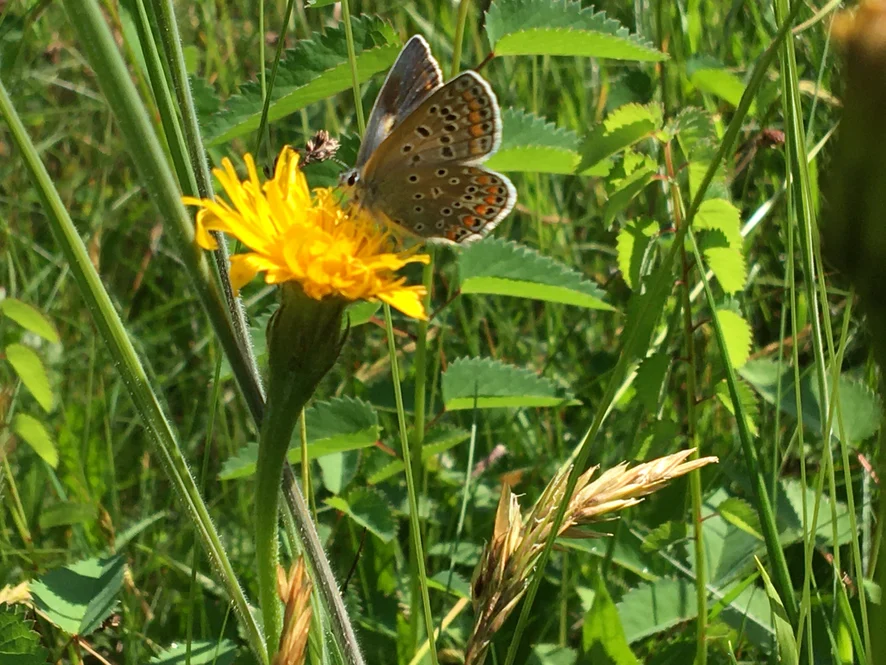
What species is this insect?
Polyommatus icarus
